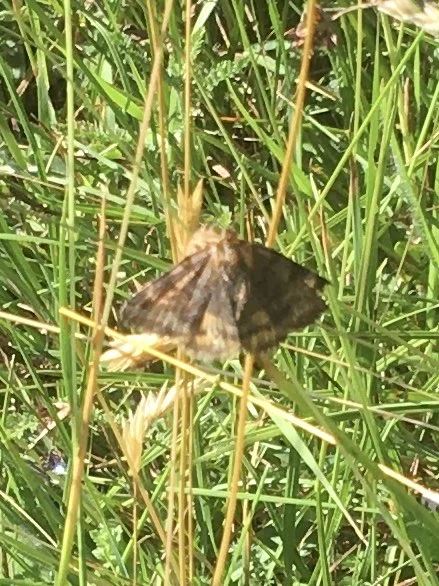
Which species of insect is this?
Euclidia glyphica
